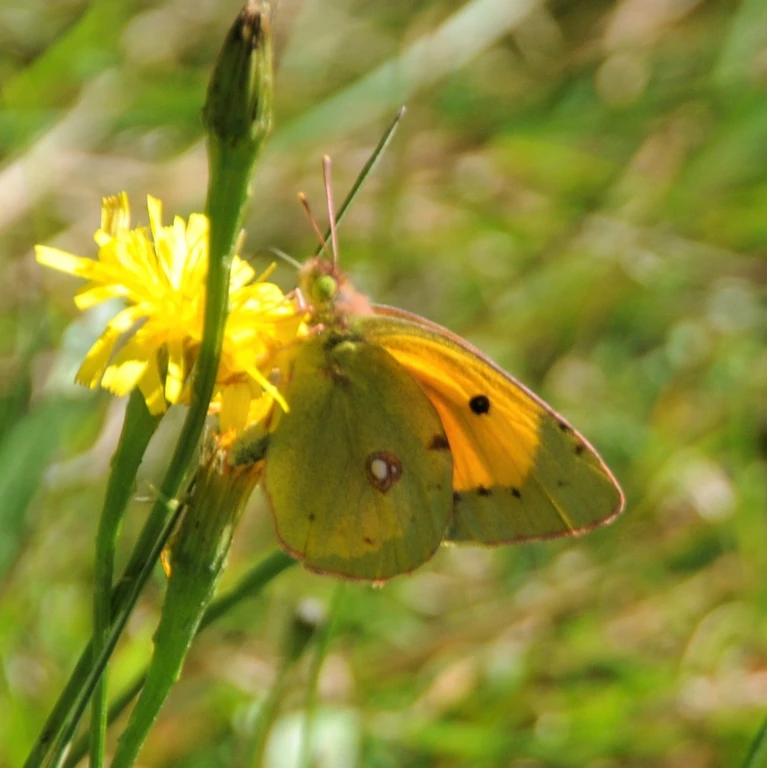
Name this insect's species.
Colias croceus
